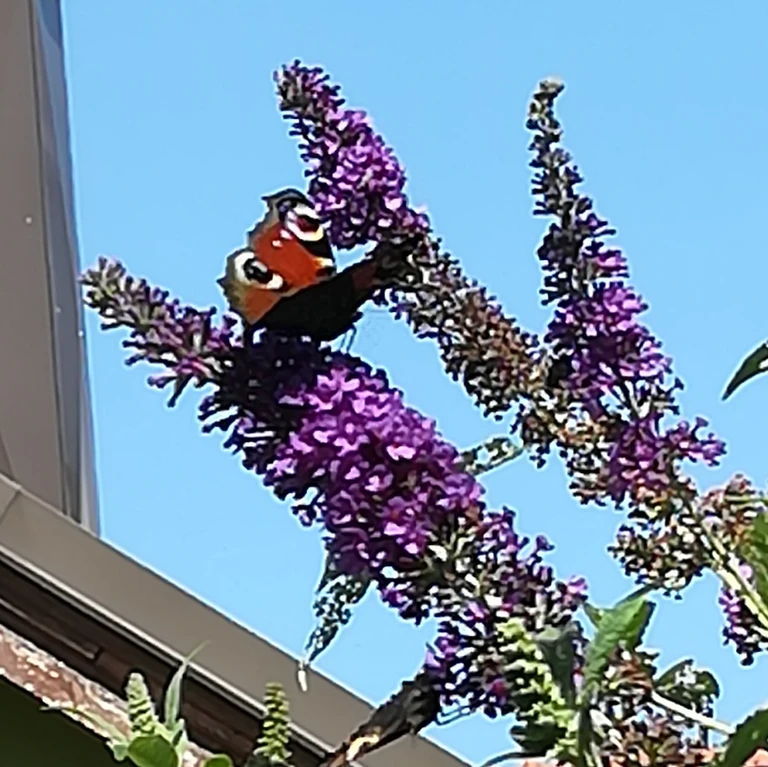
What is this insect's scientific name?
Aglais io
